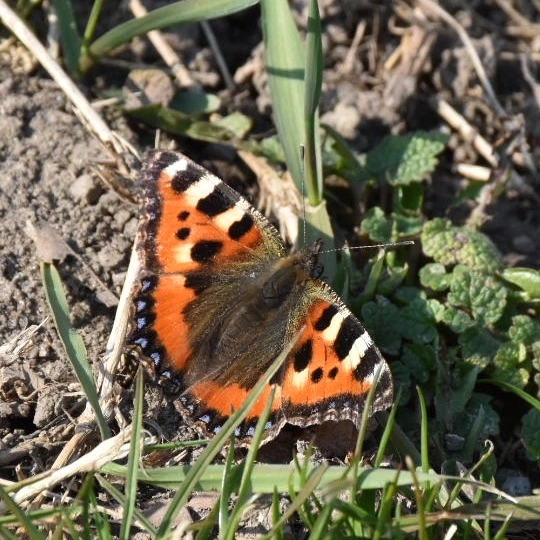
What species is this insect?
Aglais urticae
